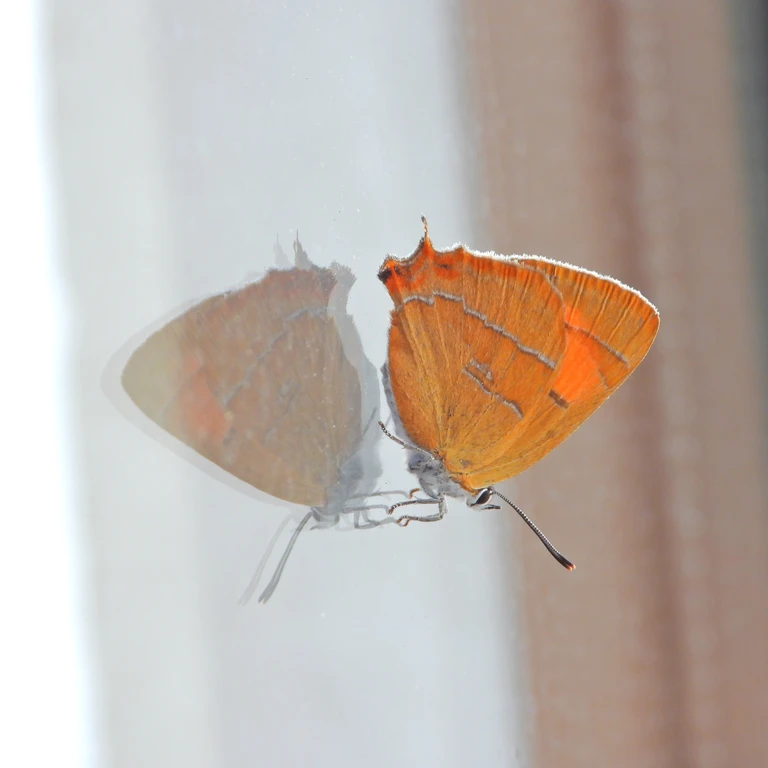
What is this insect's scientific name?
Thecla betulae
